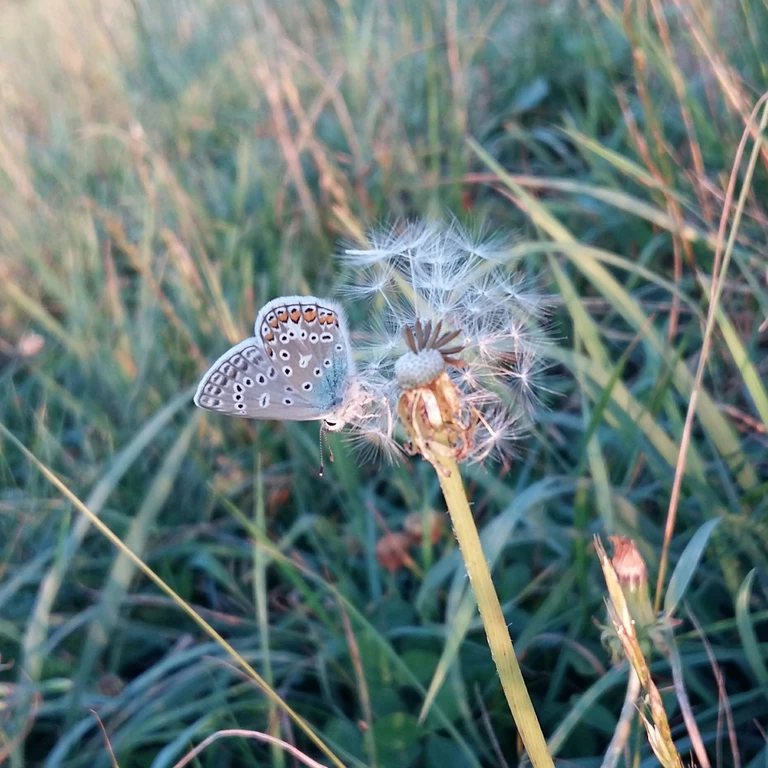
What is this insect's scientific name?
Polyommatus icarus
